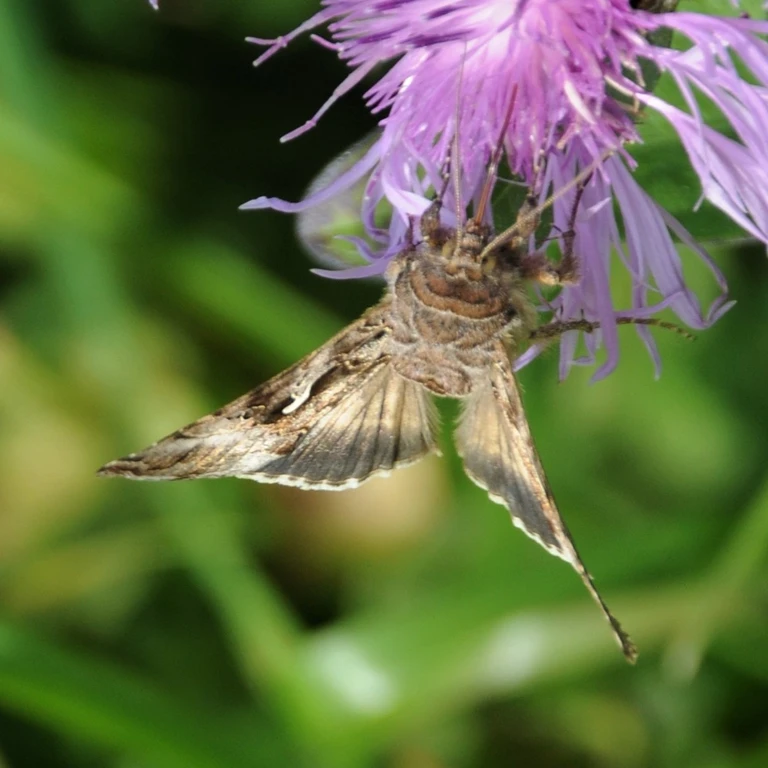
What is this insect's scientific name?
Autographa gamma
